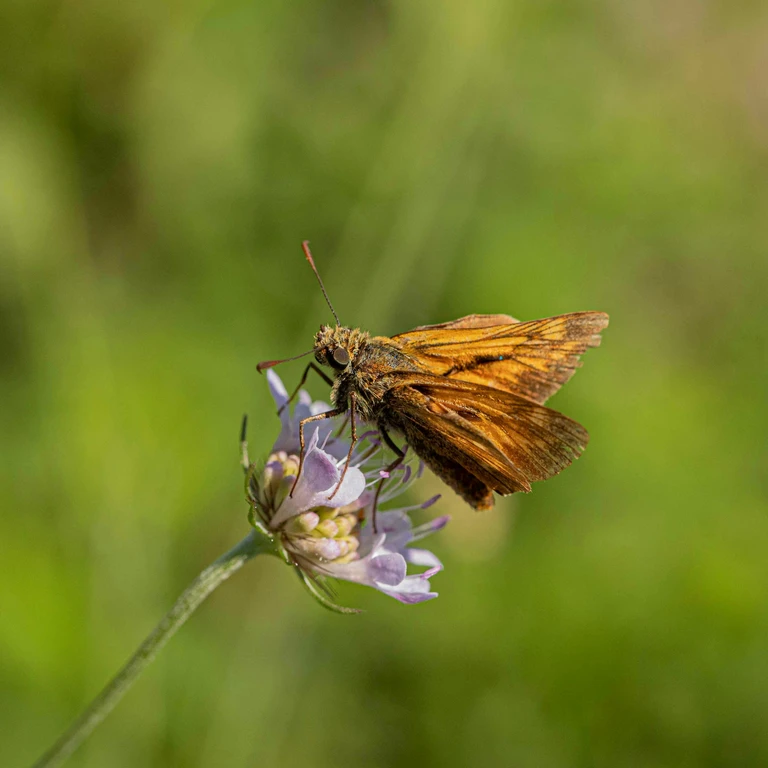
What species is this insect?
Ochlodes sylvanus (also Ochlodes venata)
